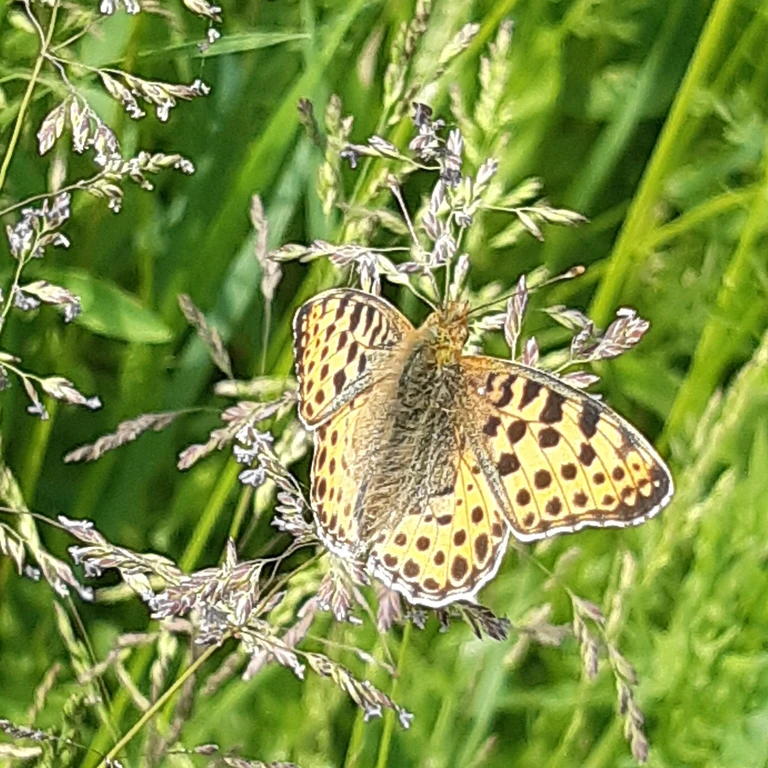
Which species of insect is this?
Issoria lathonia
